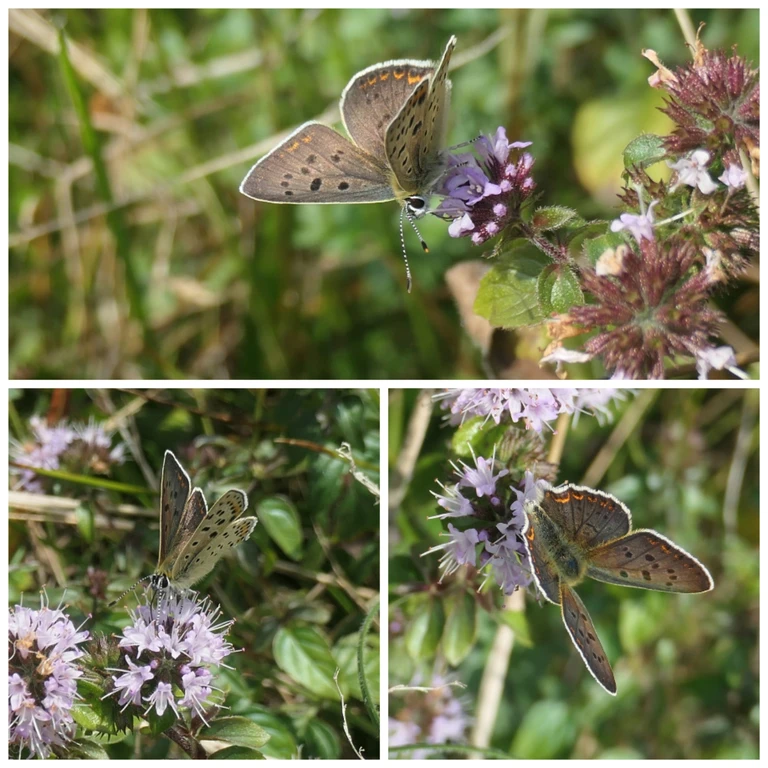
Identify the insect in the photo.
Lycaena tityrus (also Loweia tityrus)
